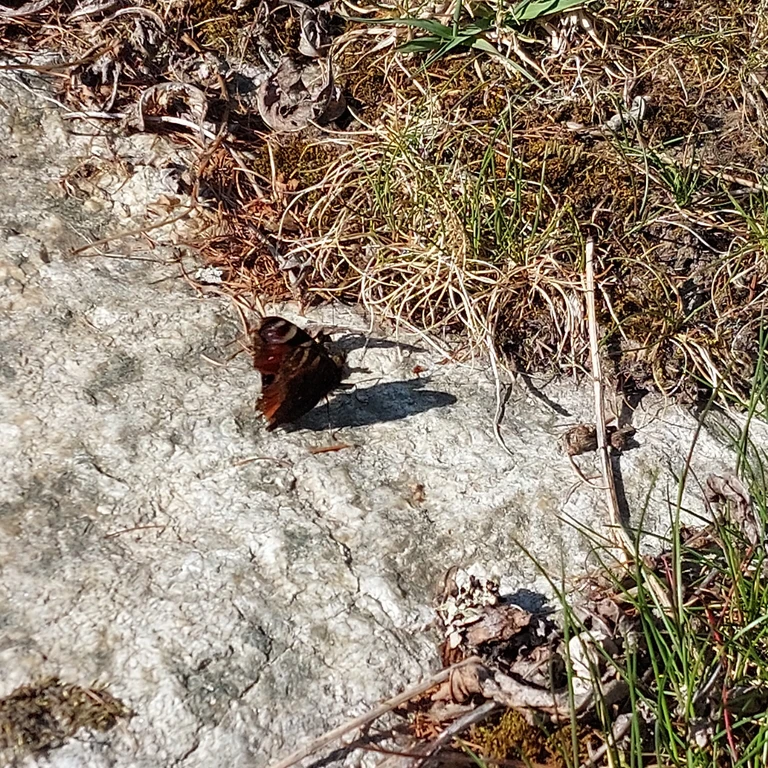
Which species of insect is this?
Aglais io
